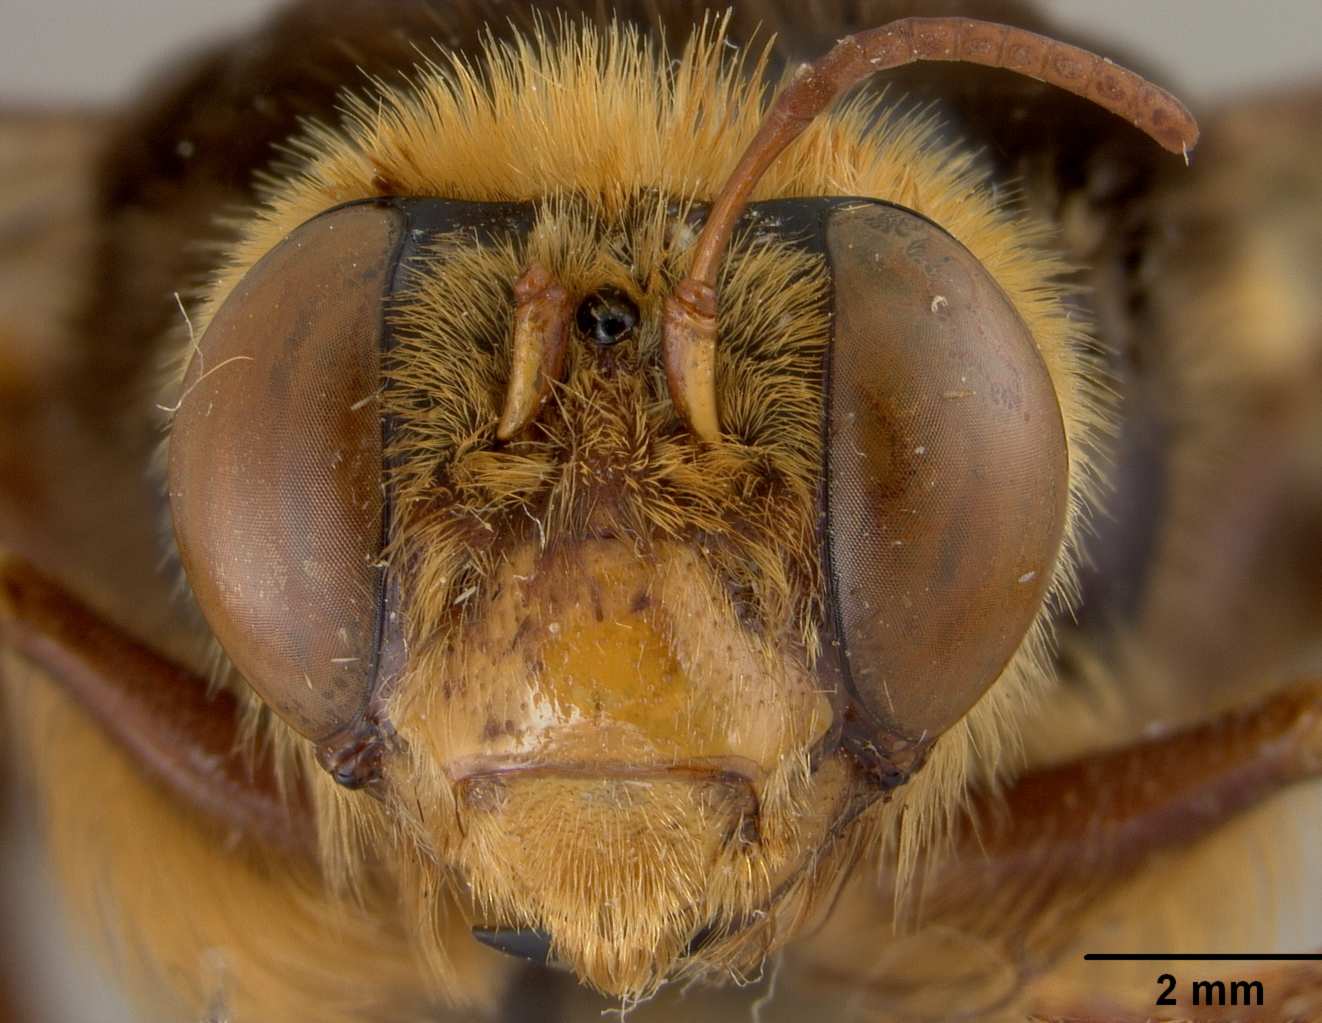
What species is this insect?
Pachymelus grandidieri
